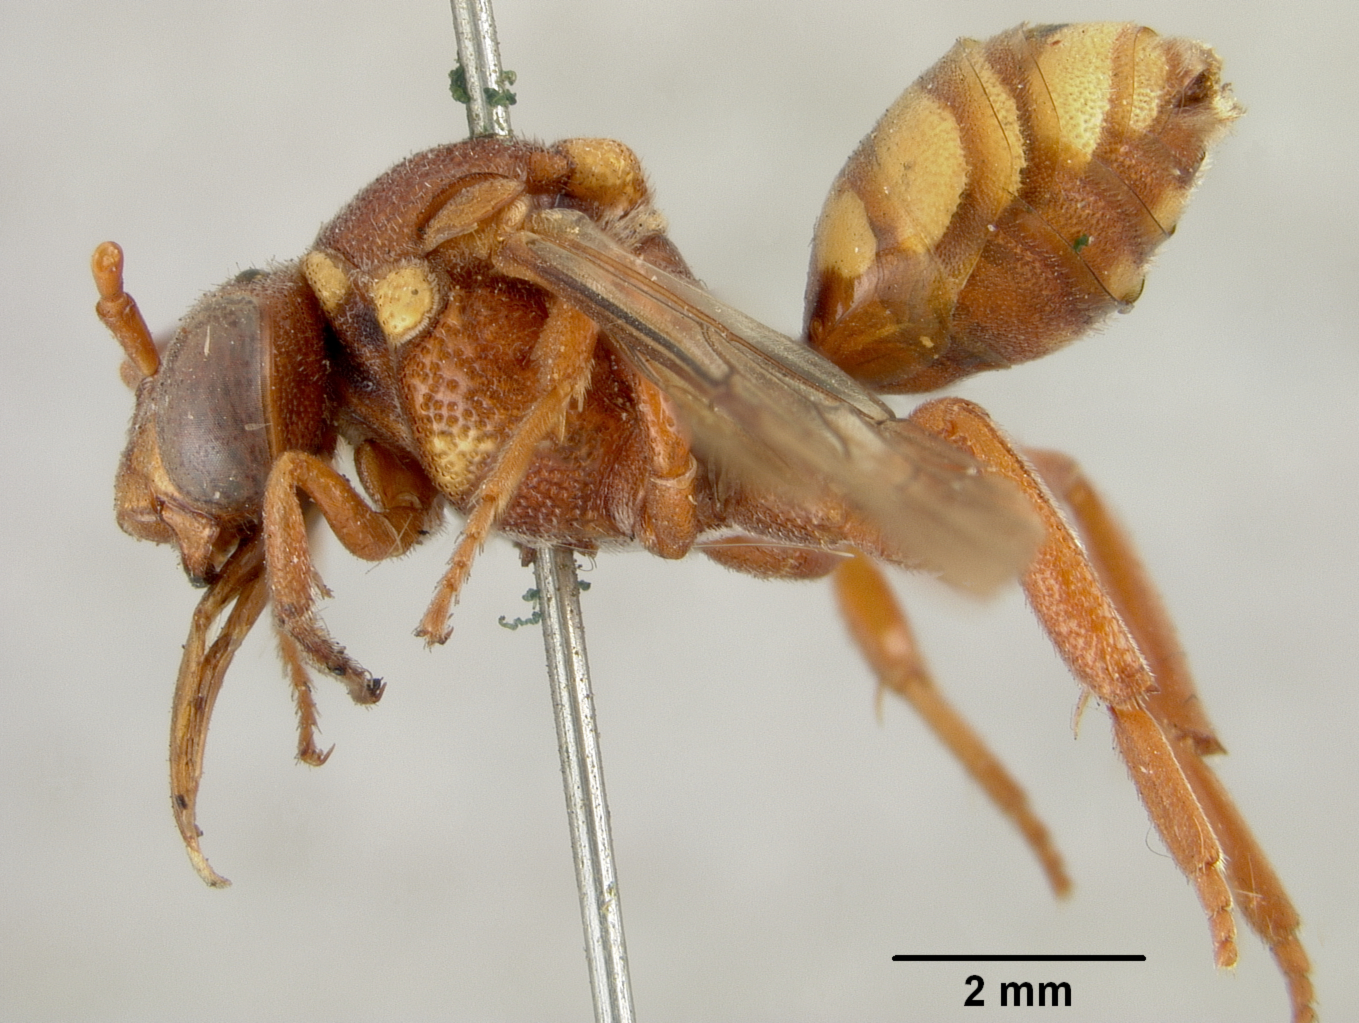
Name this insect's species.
Nomada belfragei
